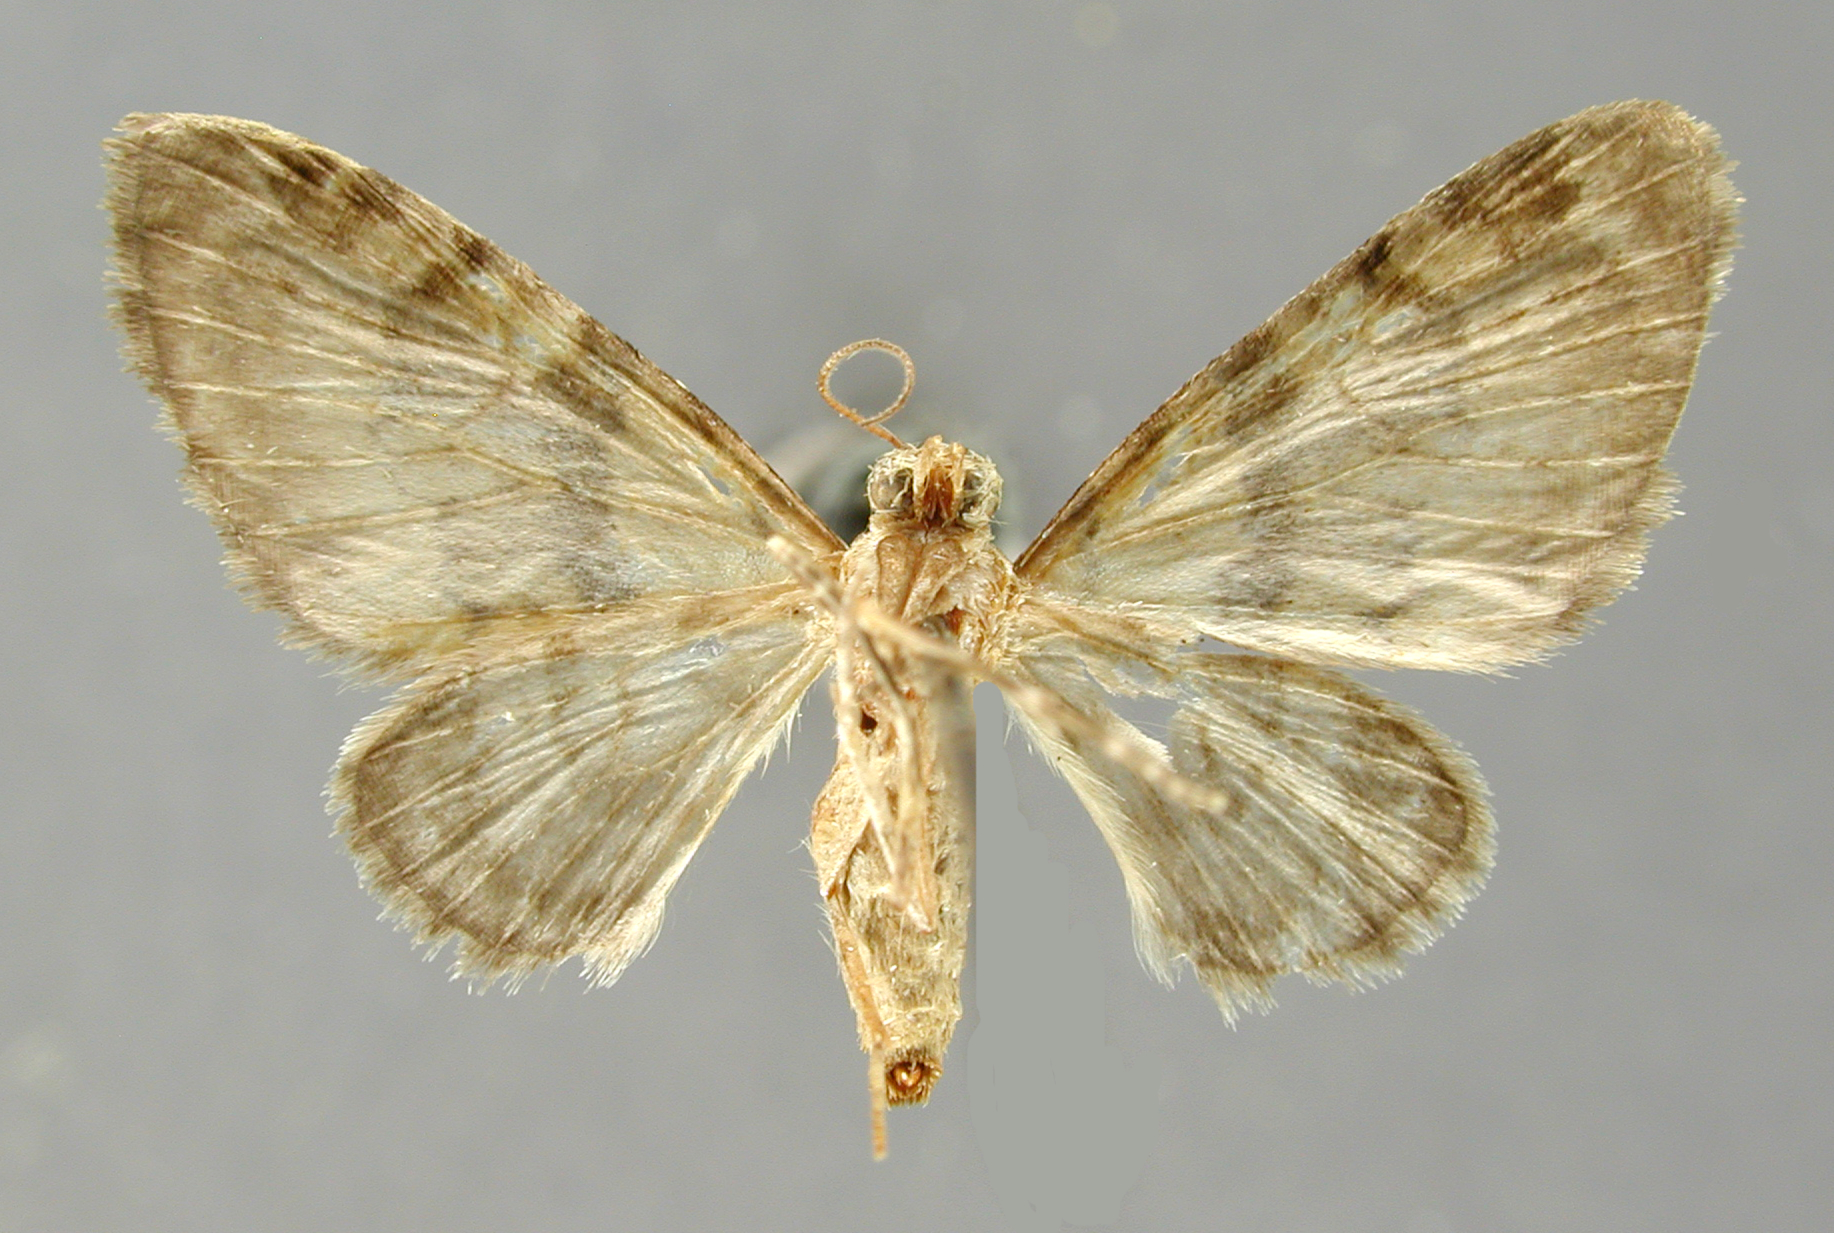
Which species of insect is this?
Hammaptera minnipenna
